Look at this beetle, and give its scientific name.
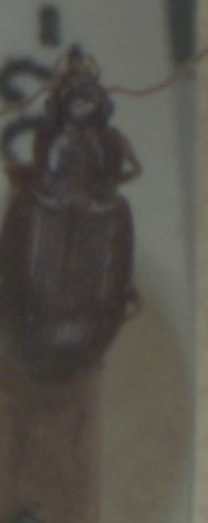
Bradycellus verbasci
